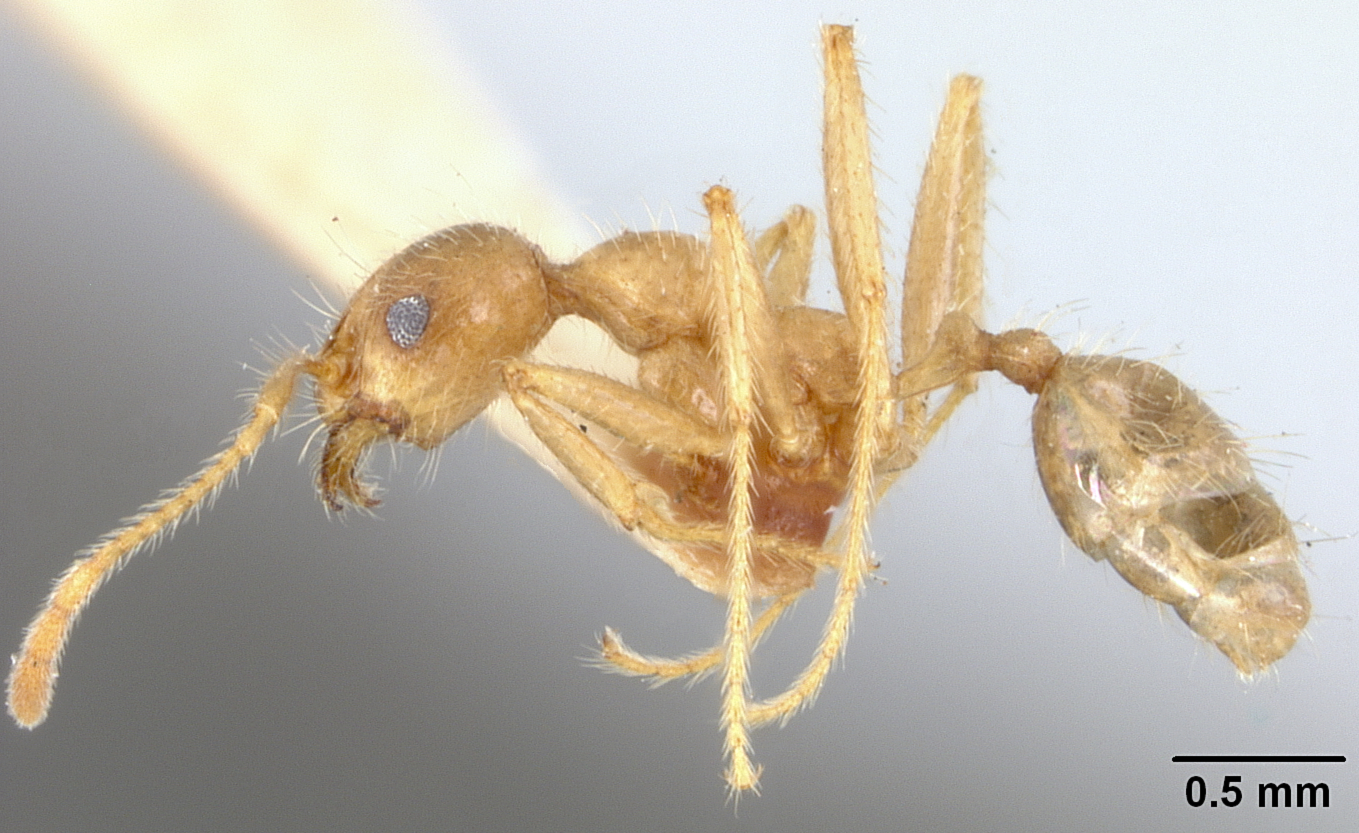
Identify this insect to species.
Pheidole subdentata
